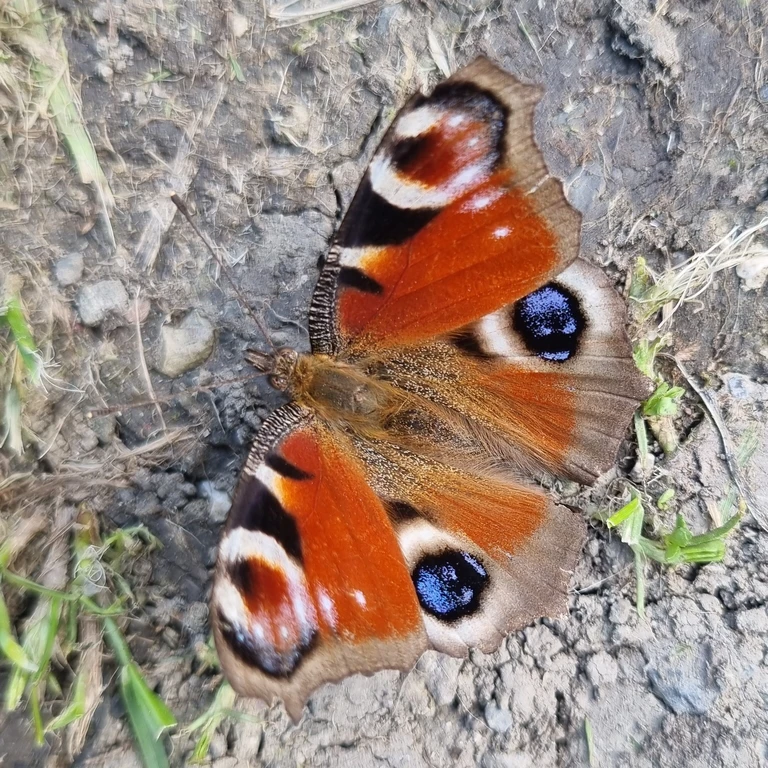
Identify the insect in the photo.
Aglais io
